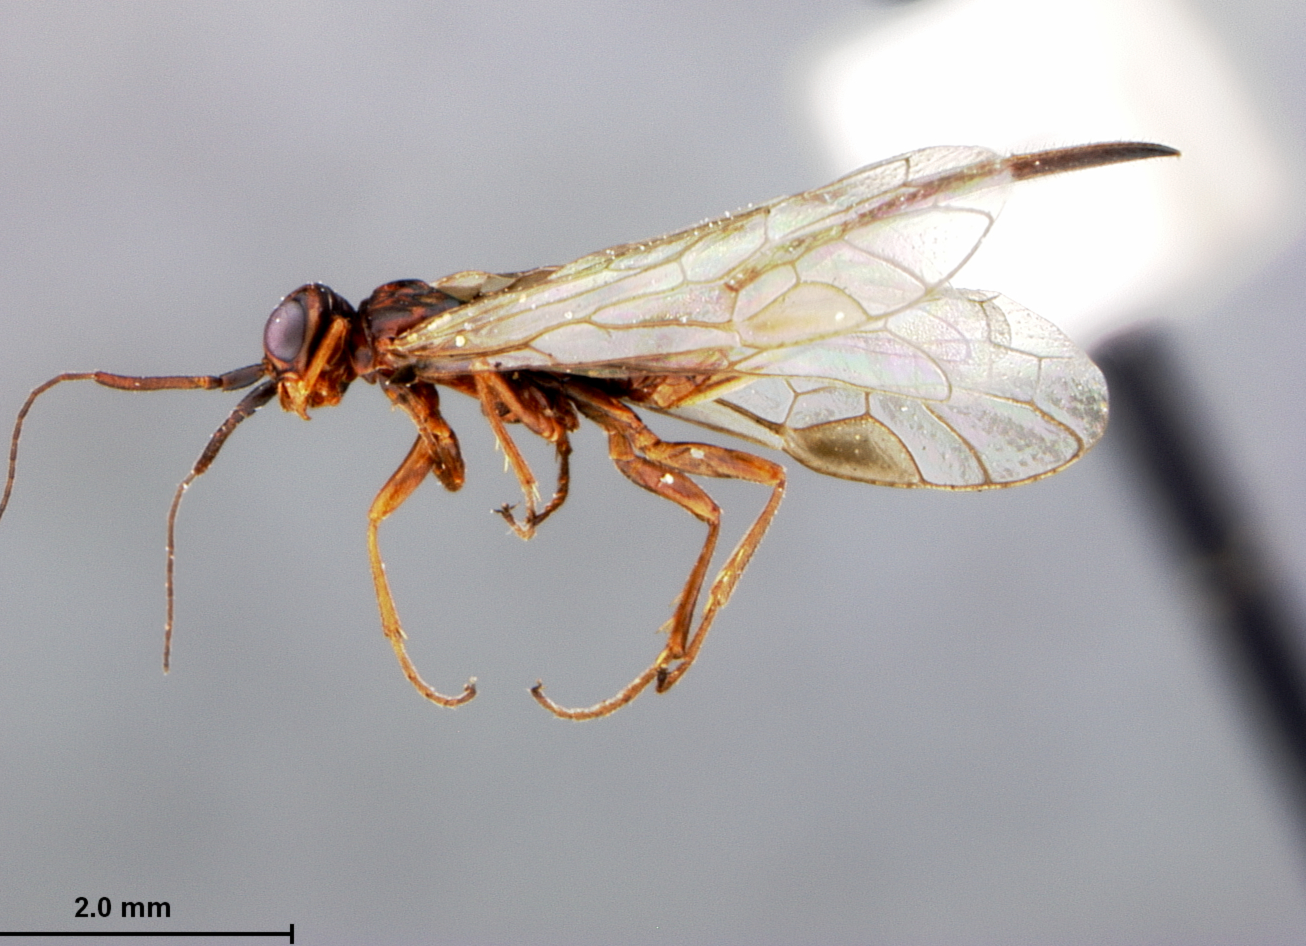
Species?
Xyela serrata
